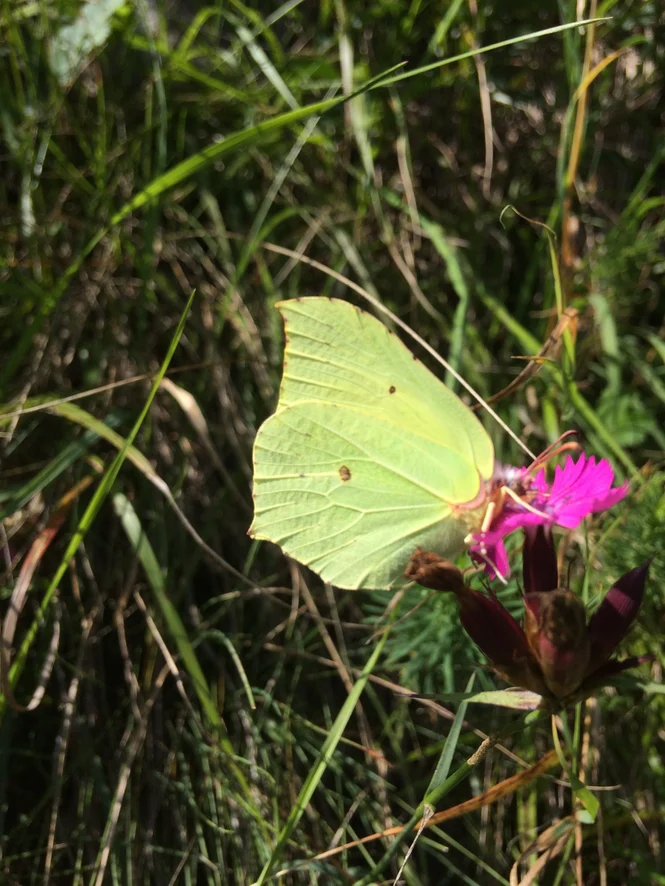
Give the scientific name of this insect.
Gonepteryx rhamni
